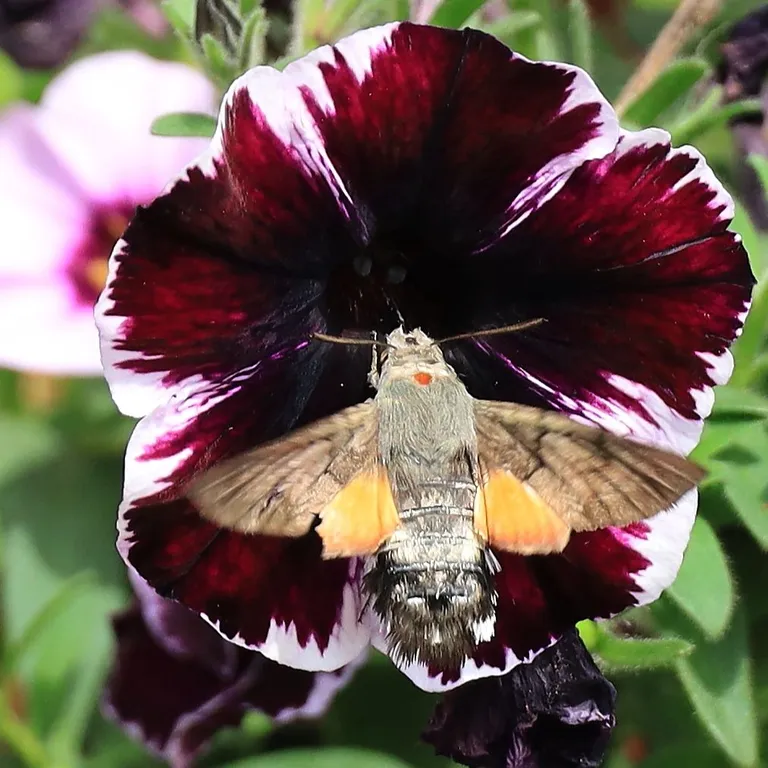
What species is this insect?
Macroglossum stellatarum
